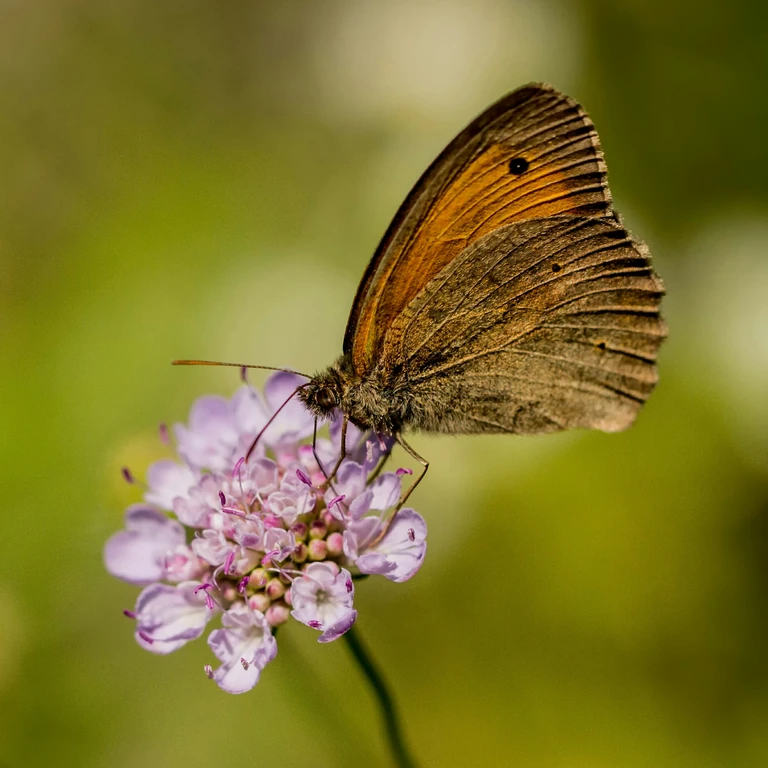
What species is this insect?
Maniola jurtina
